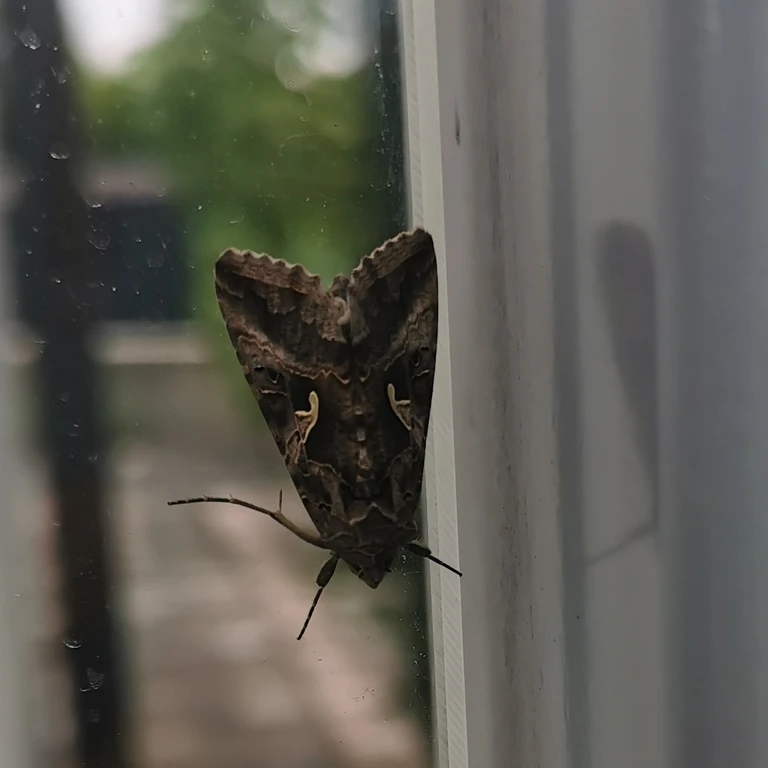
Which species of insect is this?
Autographa gamma
